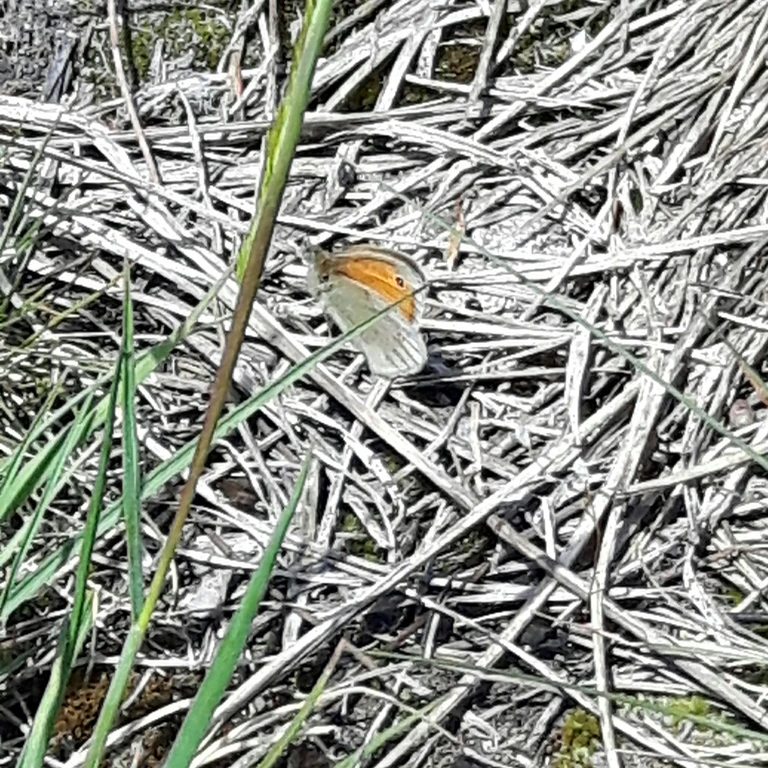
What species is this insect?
Coenonympha pamphilus
